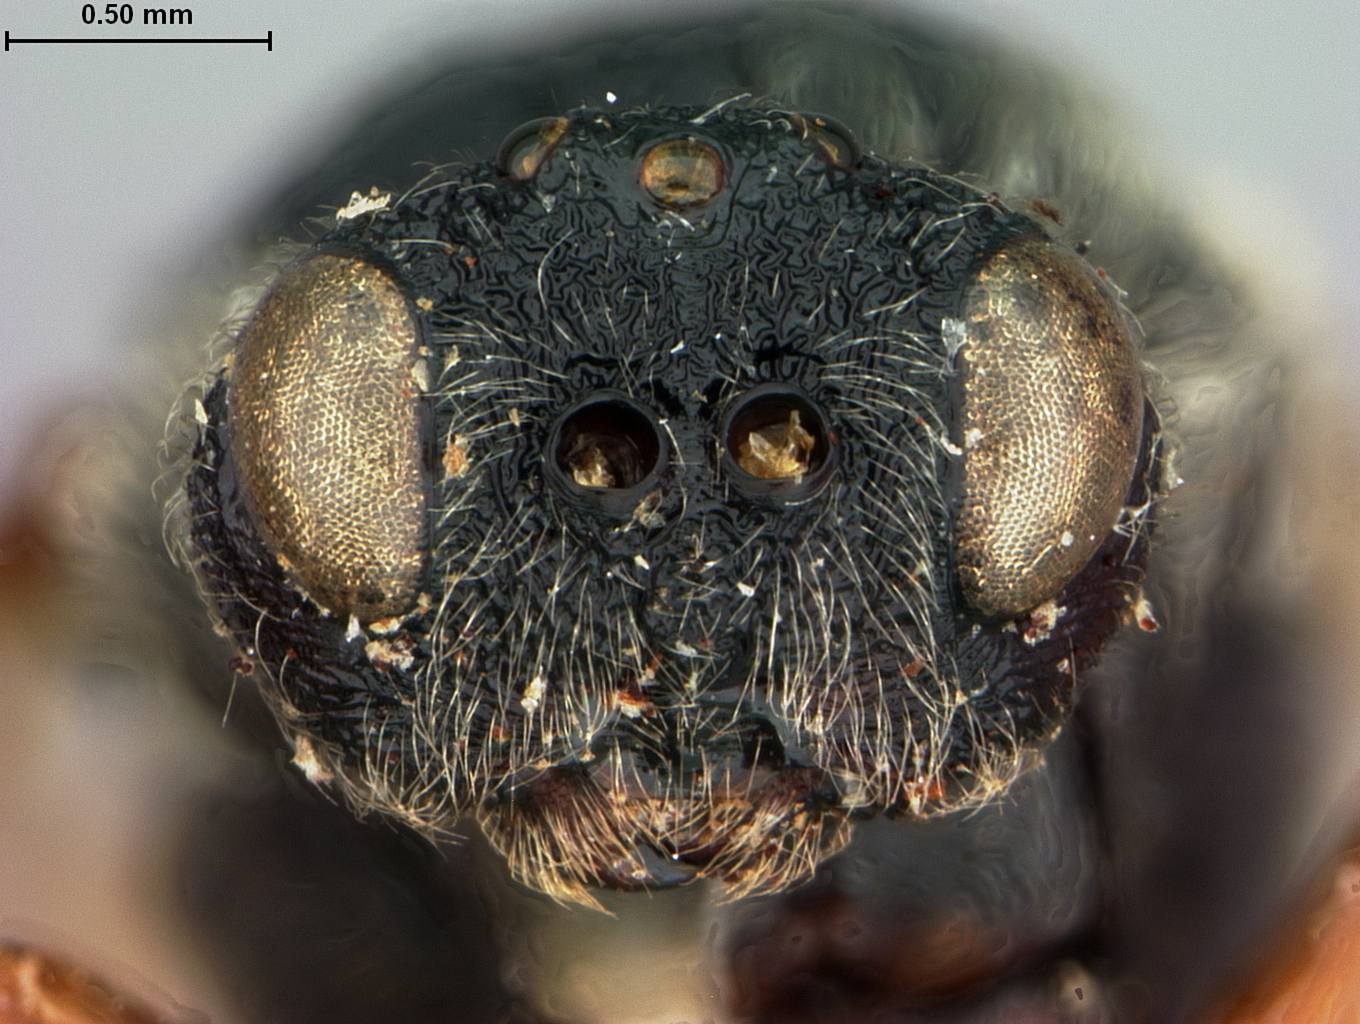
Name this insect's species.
Amphibolips globulus
